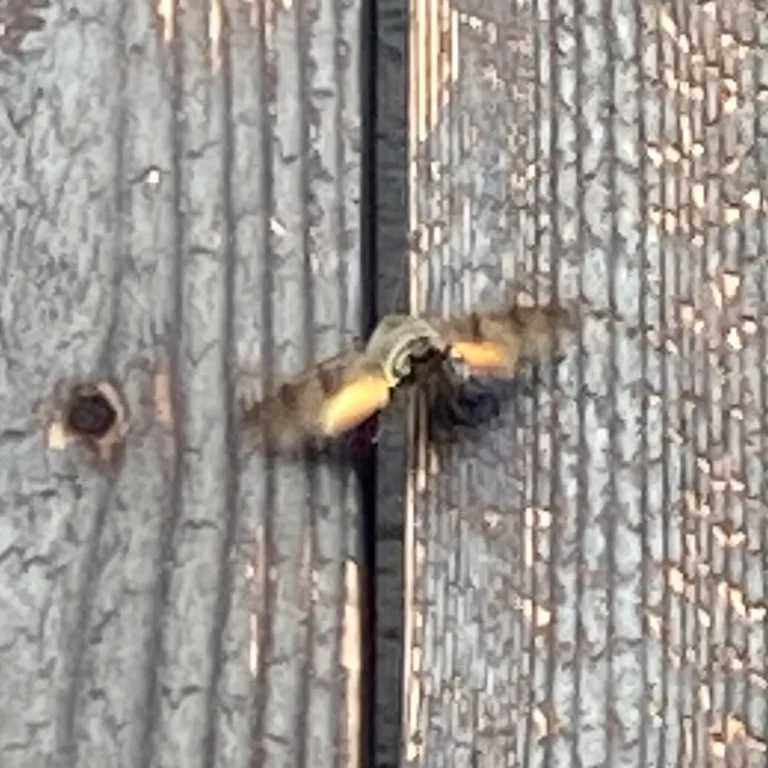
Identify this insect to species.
Macroglossum stellatarum
